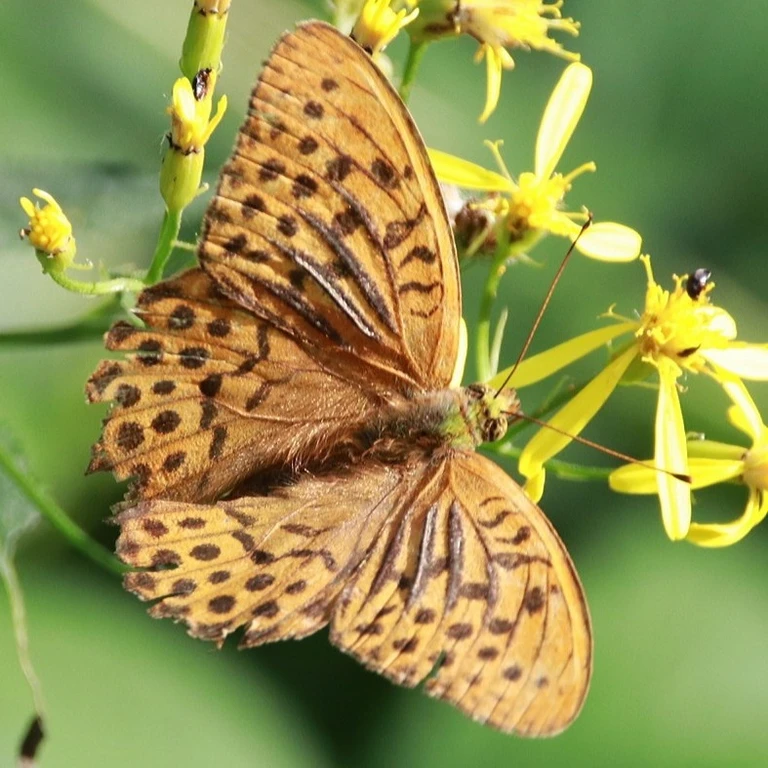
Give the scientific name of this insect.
Argynnis paphia
